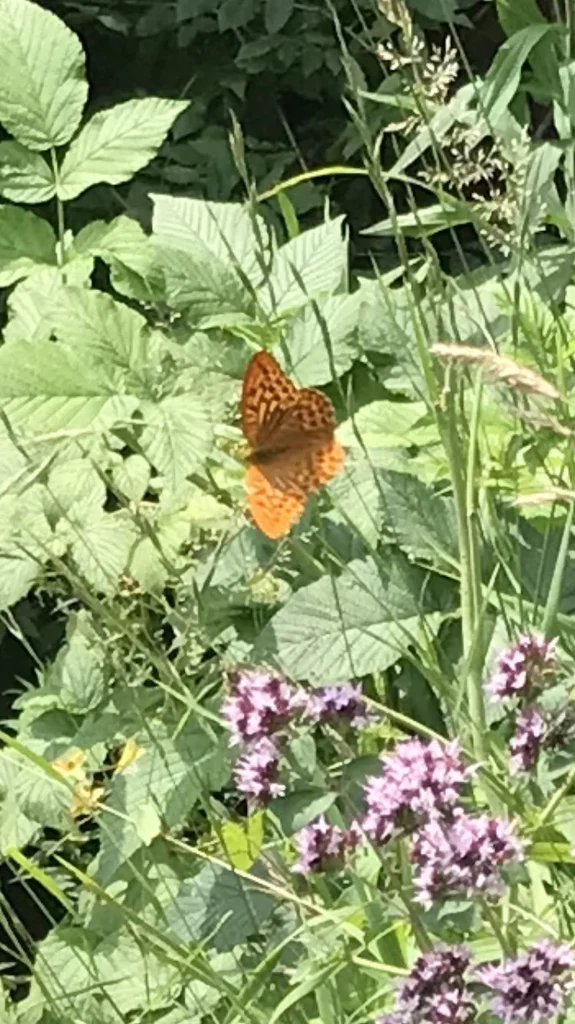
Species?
Argynnis paphia
